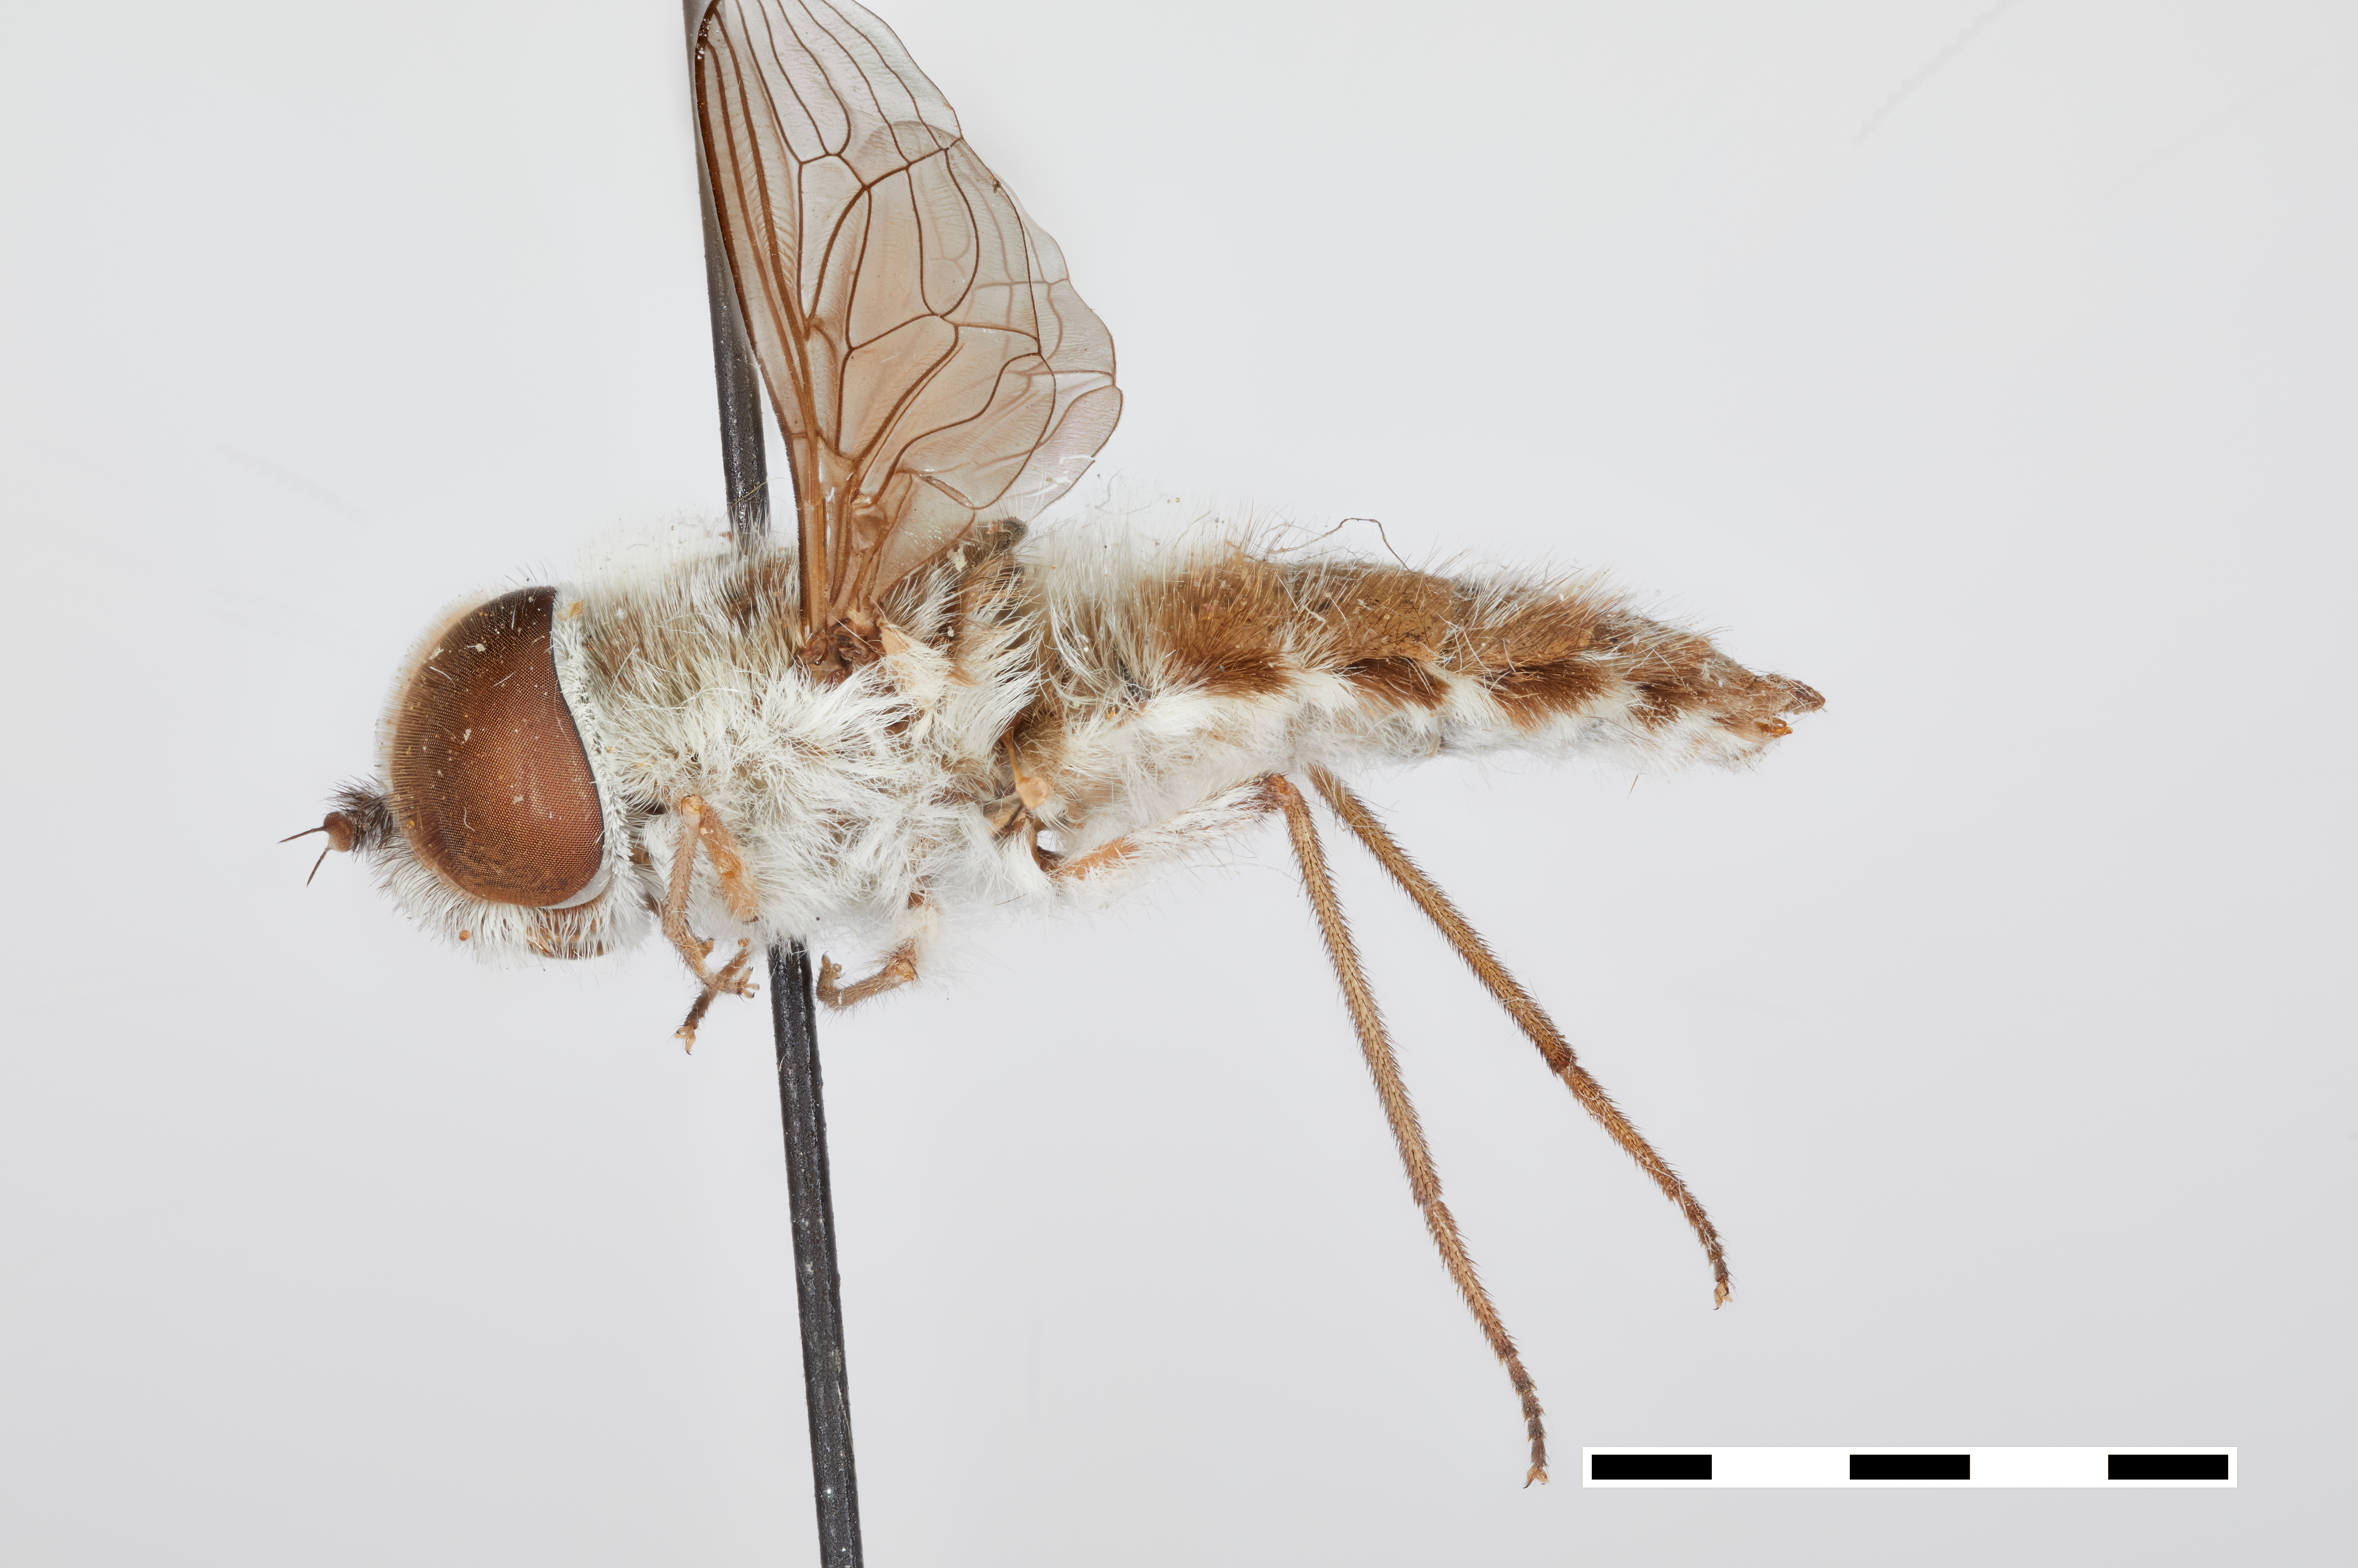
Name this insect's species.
Hyrmophlaeba anthophila
